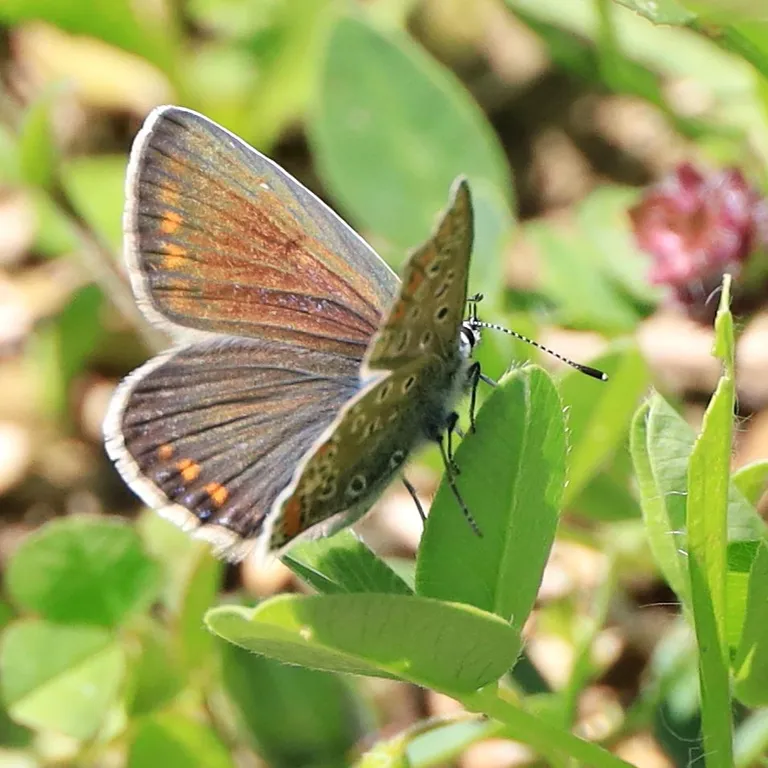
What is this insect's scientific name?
Polyommatus icarus
